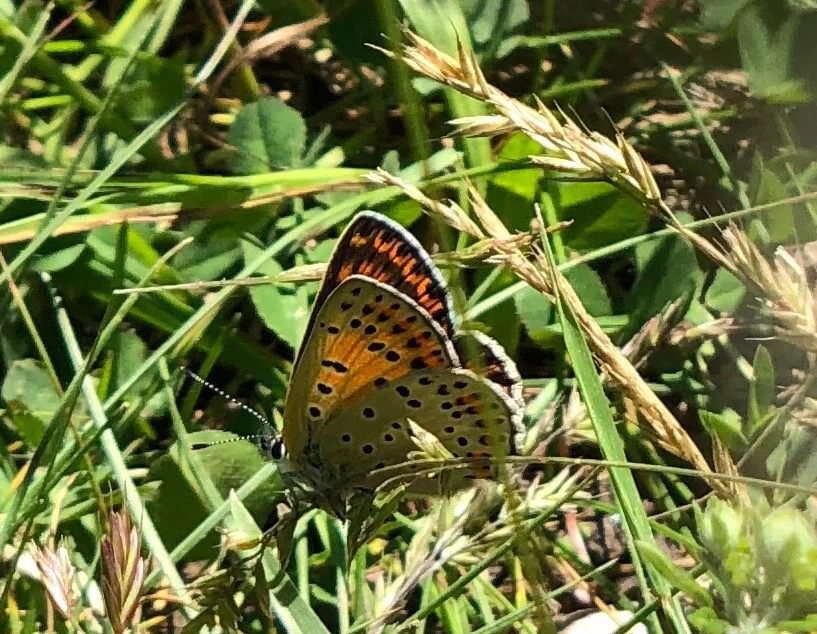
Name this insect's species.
Lycaena tityrus (also Loweia tityrus)
